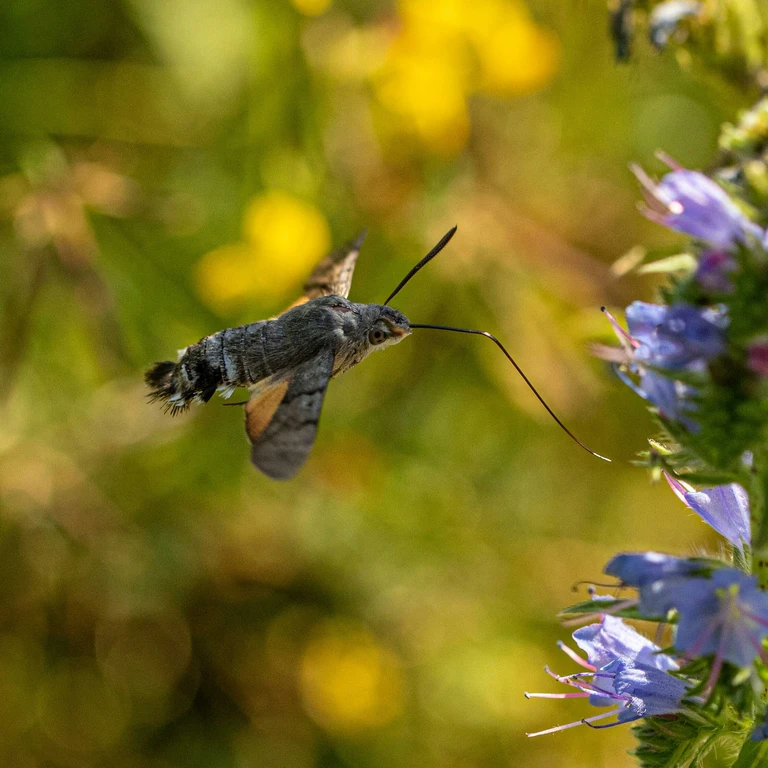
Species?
Macroglossum stellatarum
